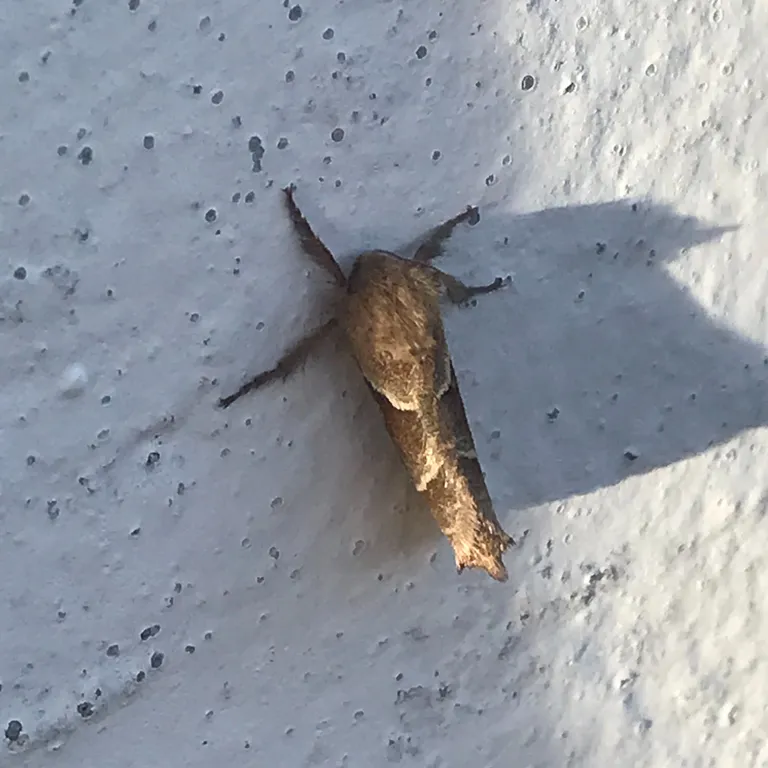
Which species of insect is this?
Triodia sylvina
